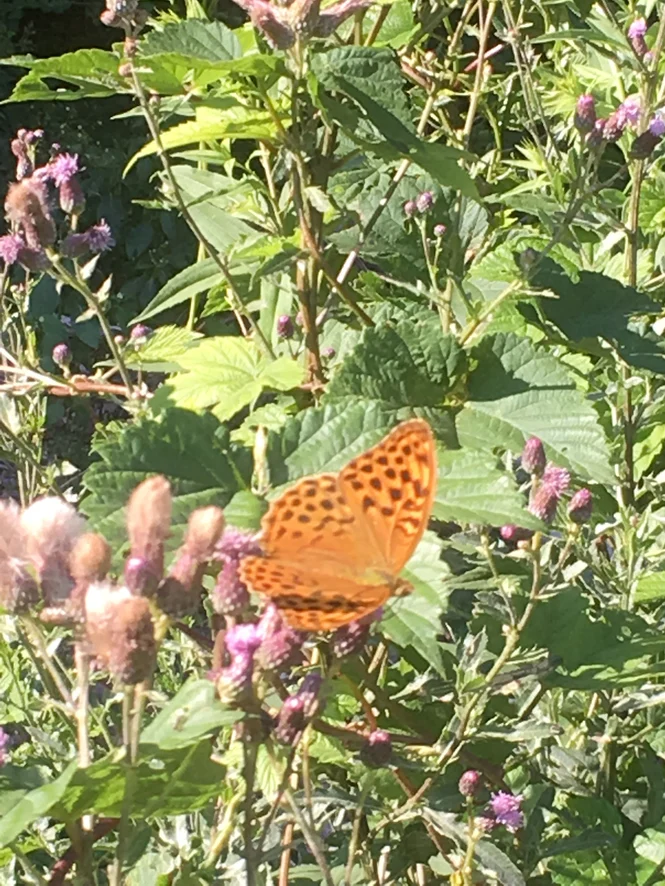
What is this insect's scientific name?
Argynnis paphia
